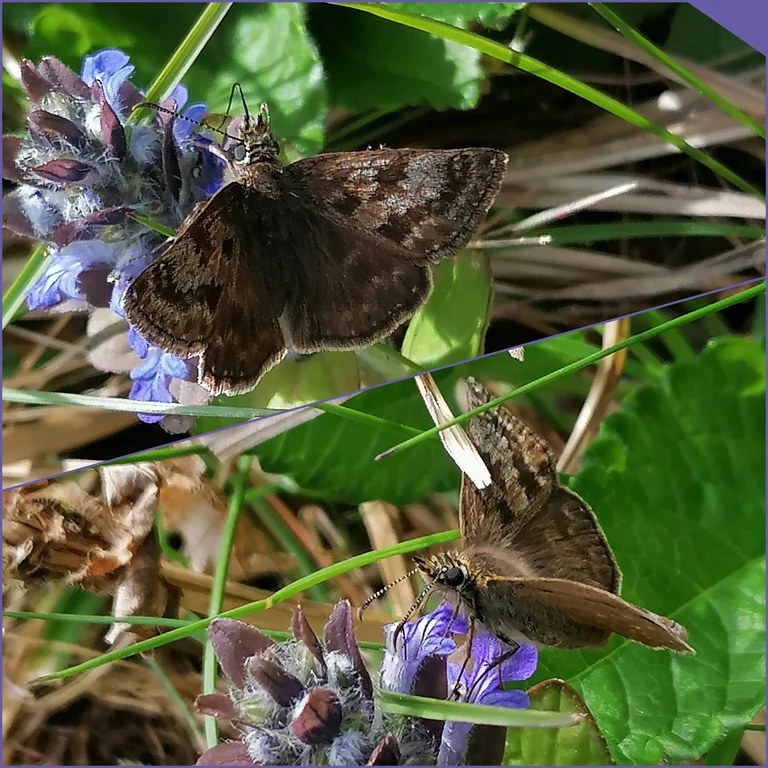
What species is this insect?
Erynnis tages
